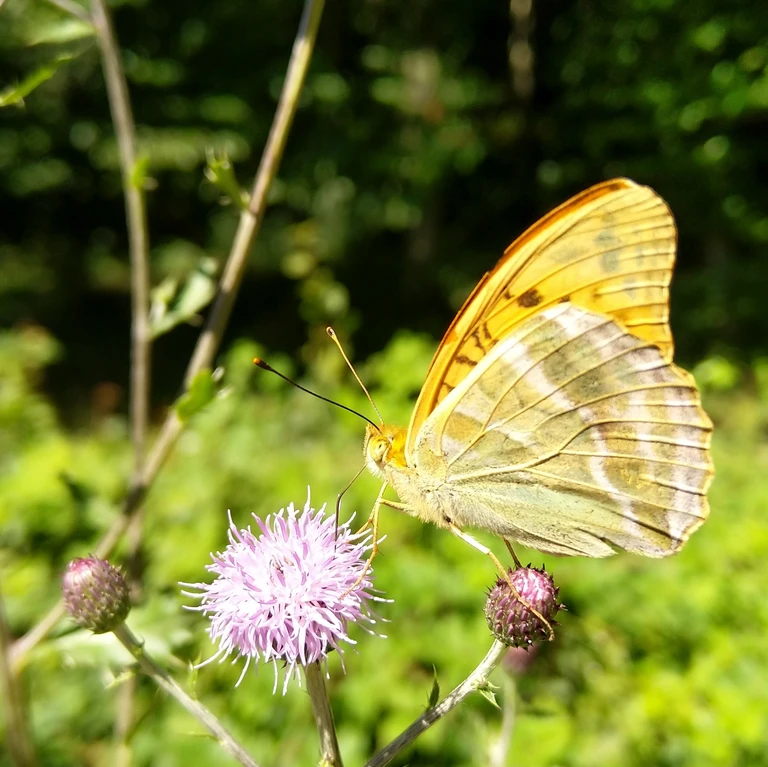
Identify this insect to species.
Argynnis paphia
